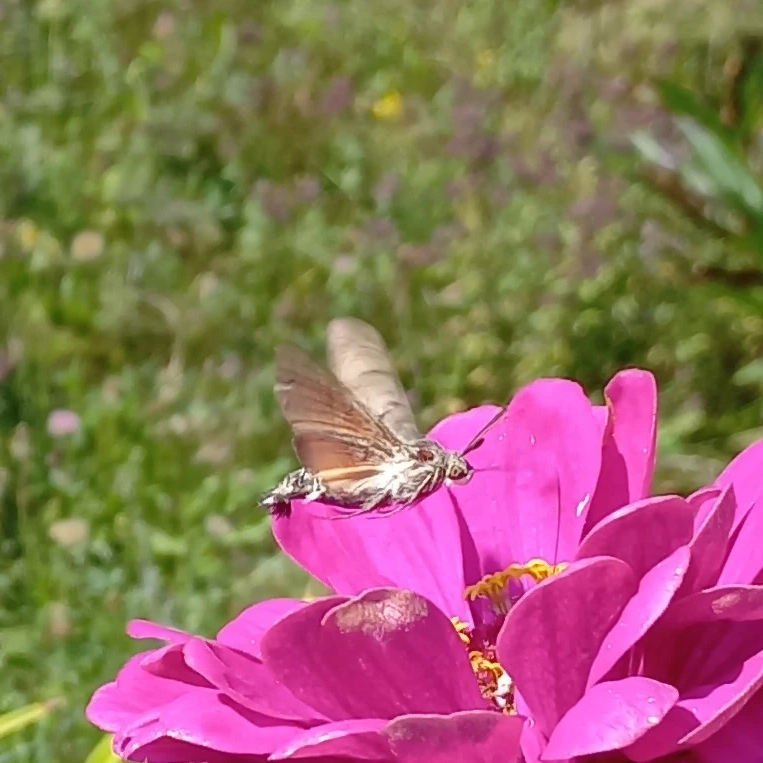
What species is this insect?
Macroglossum stellatarum
